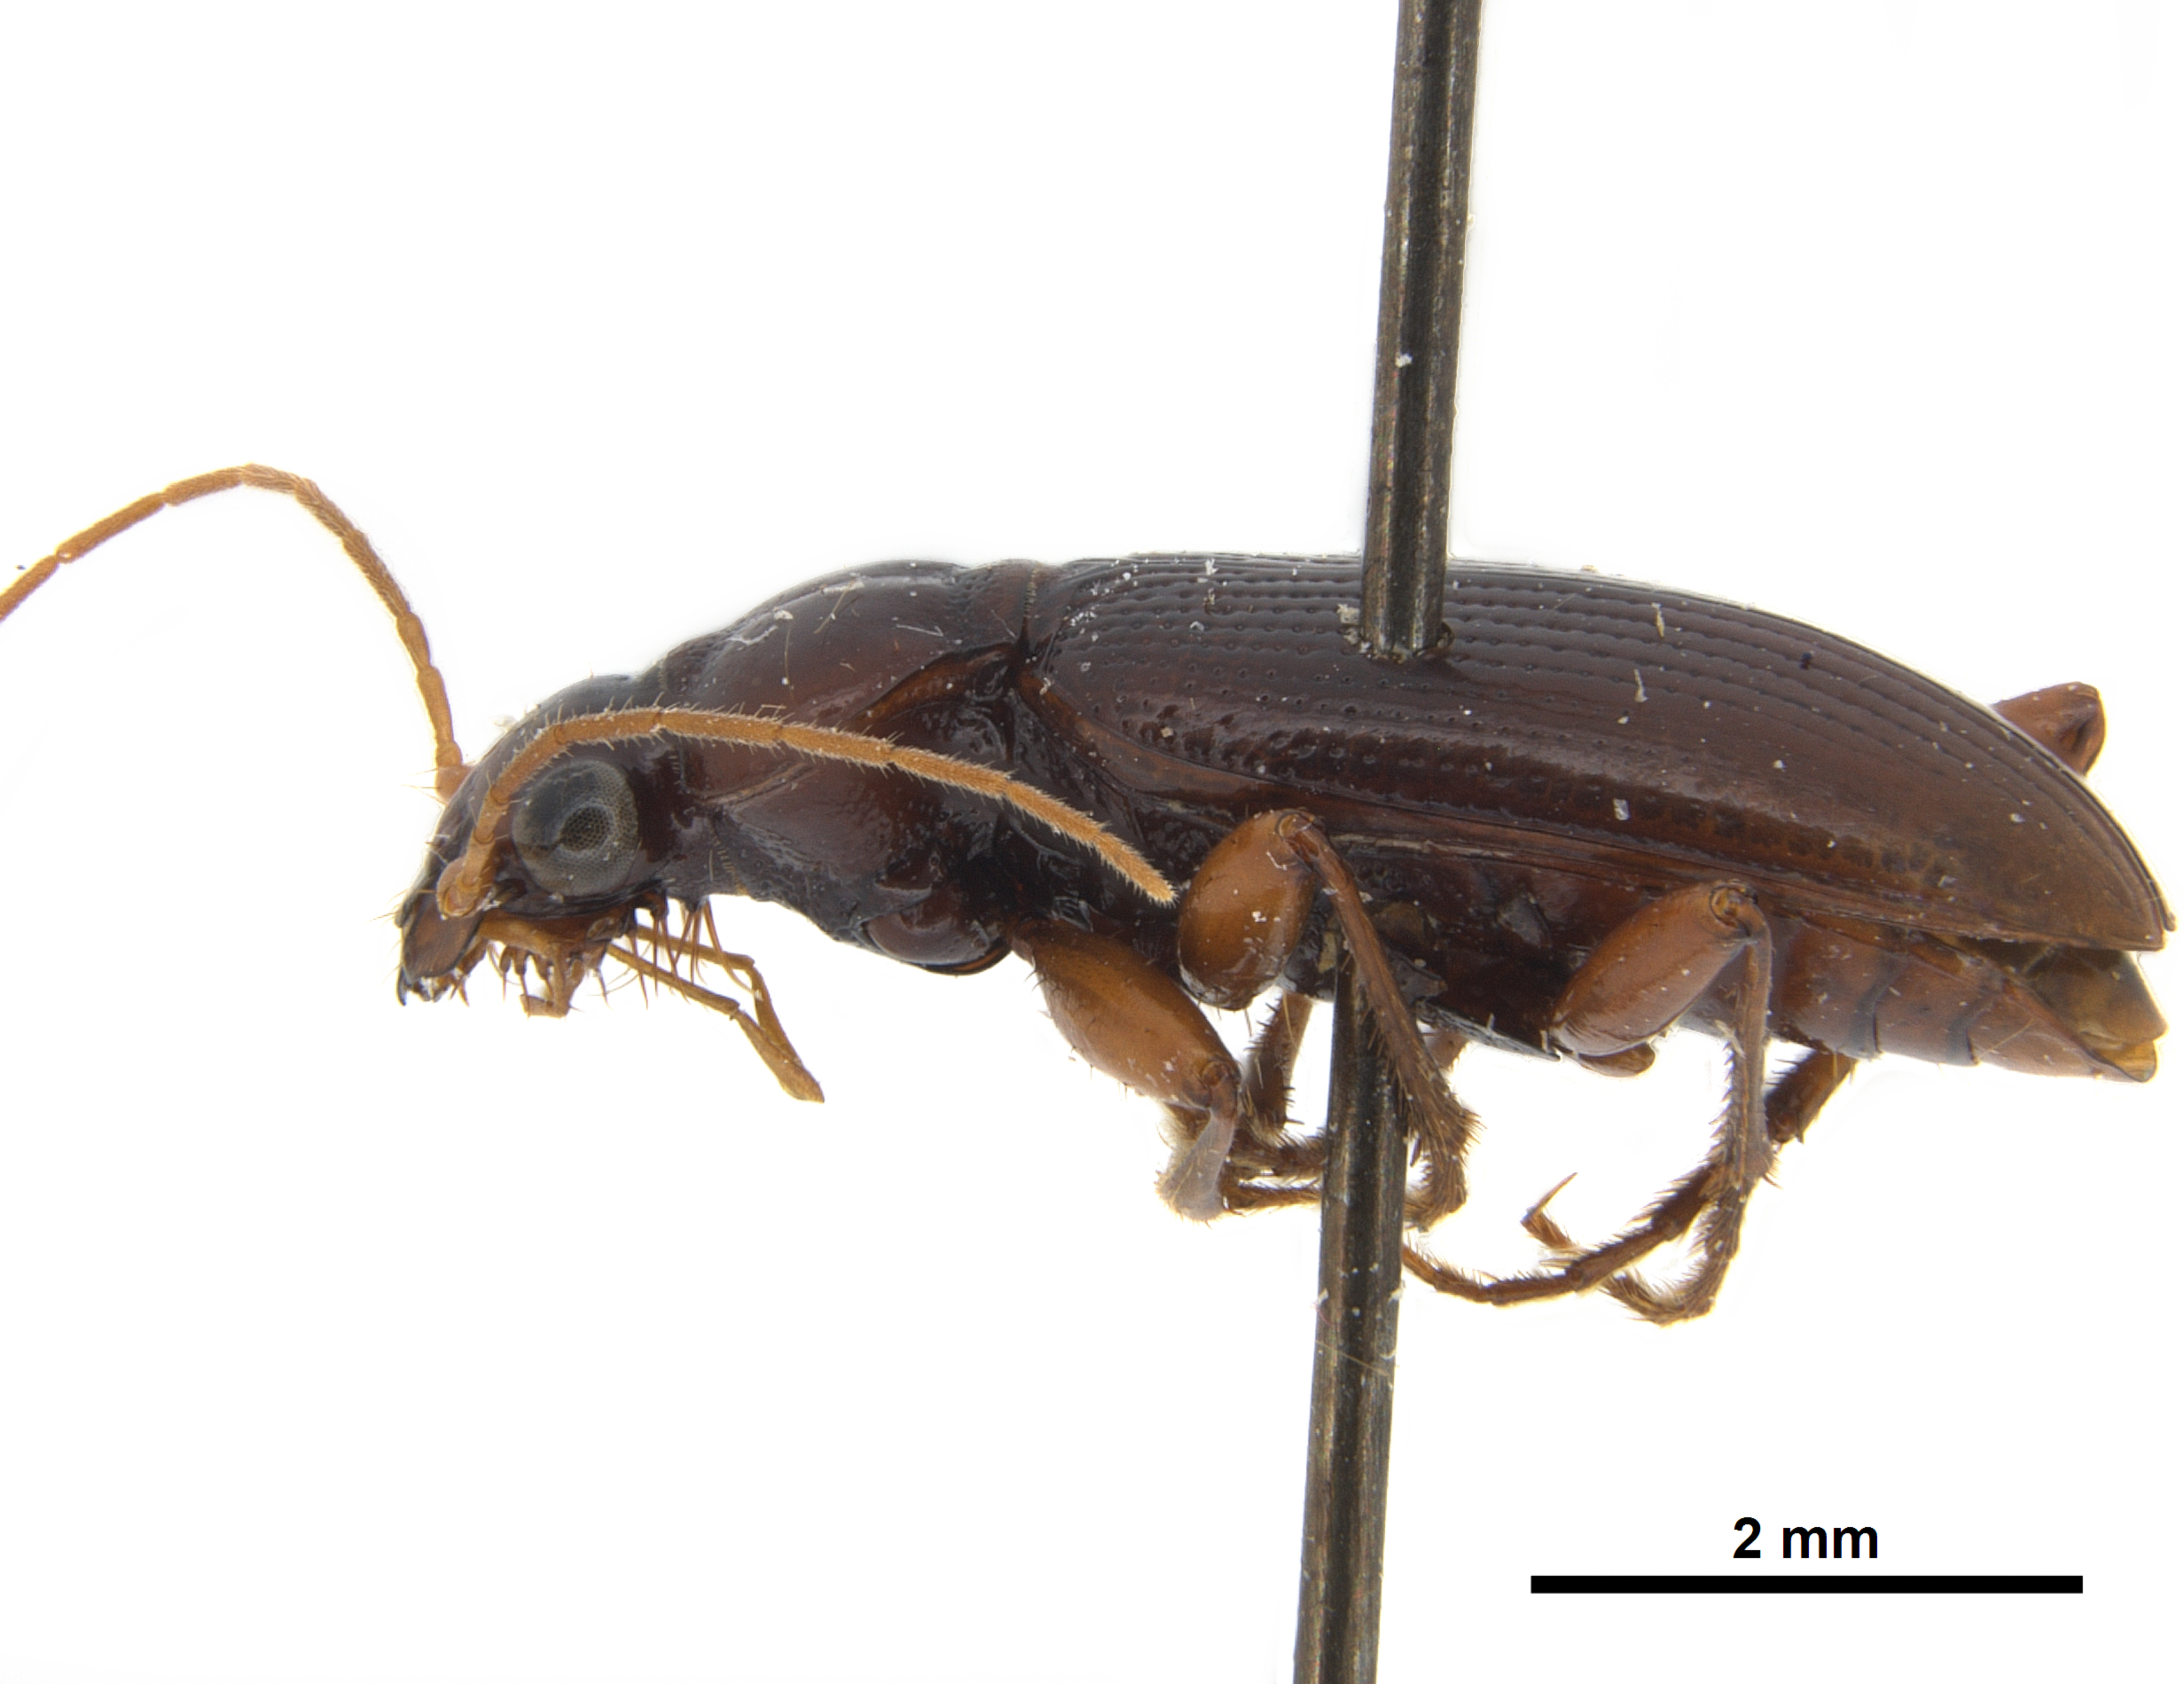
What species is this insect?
Leistus ferrugineus
